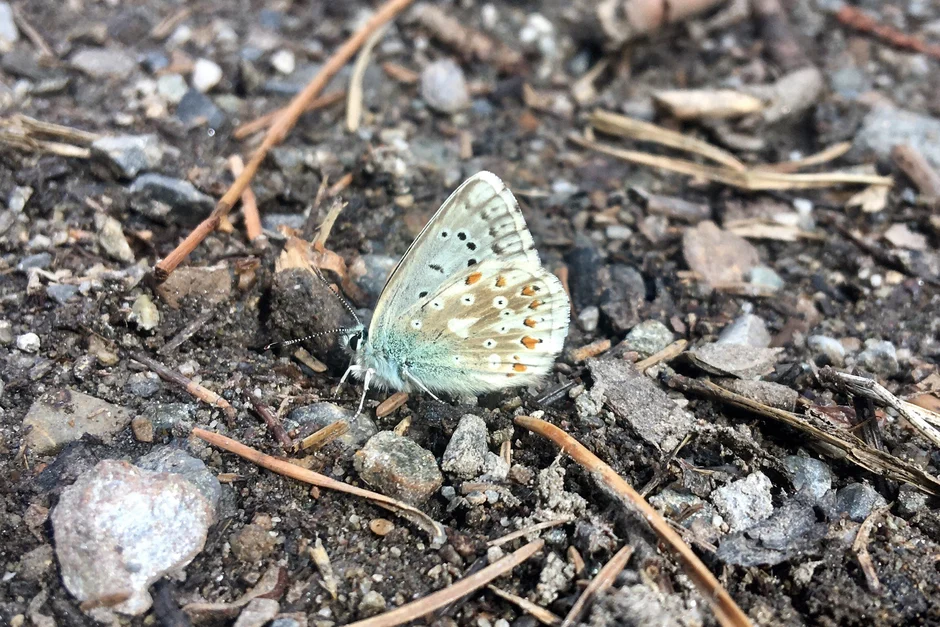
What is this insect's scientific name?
Lysandra coridon
